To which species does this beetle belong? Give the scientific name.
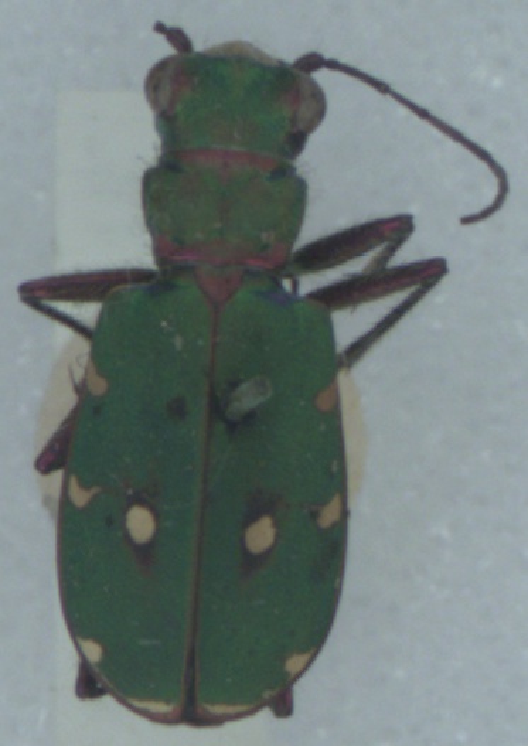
Cicindela campestris
